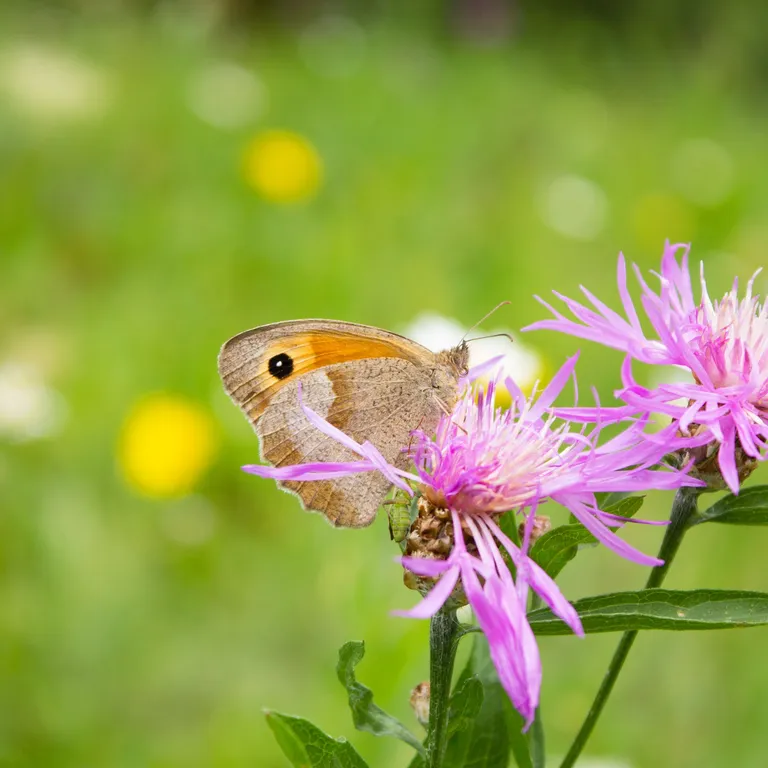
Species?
Maniola jurtina
